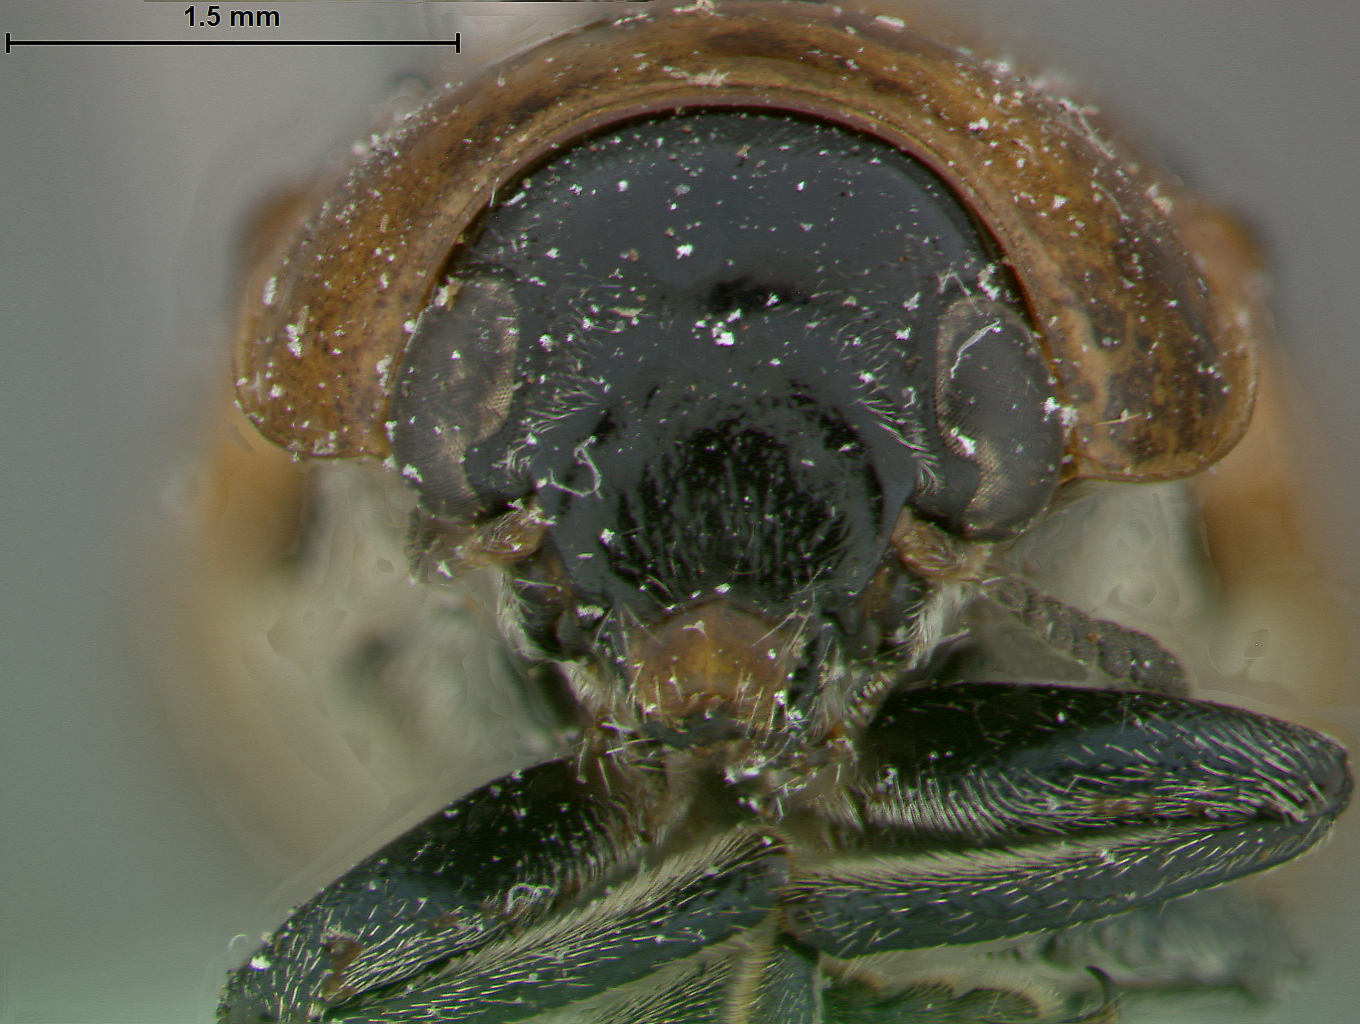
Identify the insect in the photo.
Tituboea paviei
